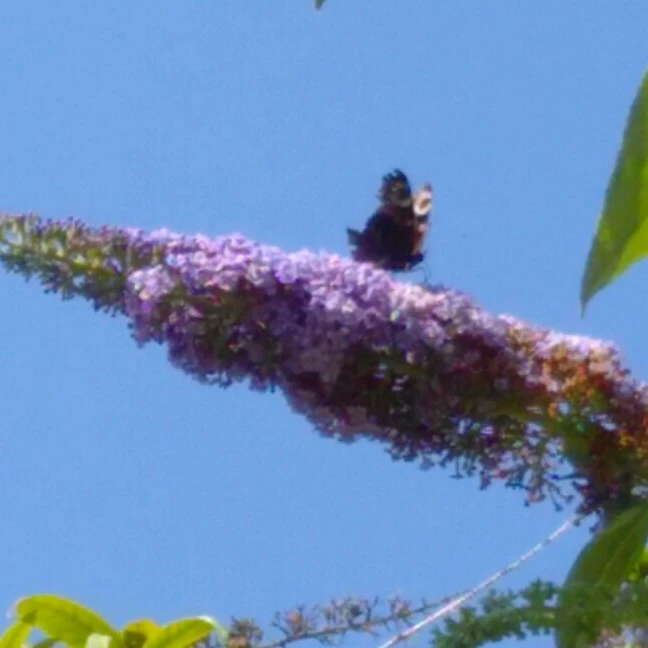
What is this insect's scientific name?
Aglais io
